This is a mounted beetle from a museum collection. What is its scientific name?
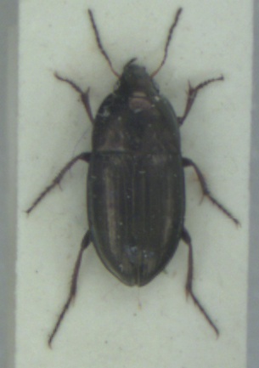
Amara aenea
